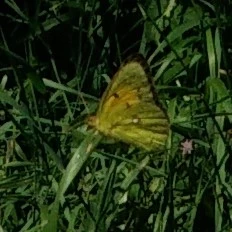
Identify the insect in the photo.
Colias croceus
